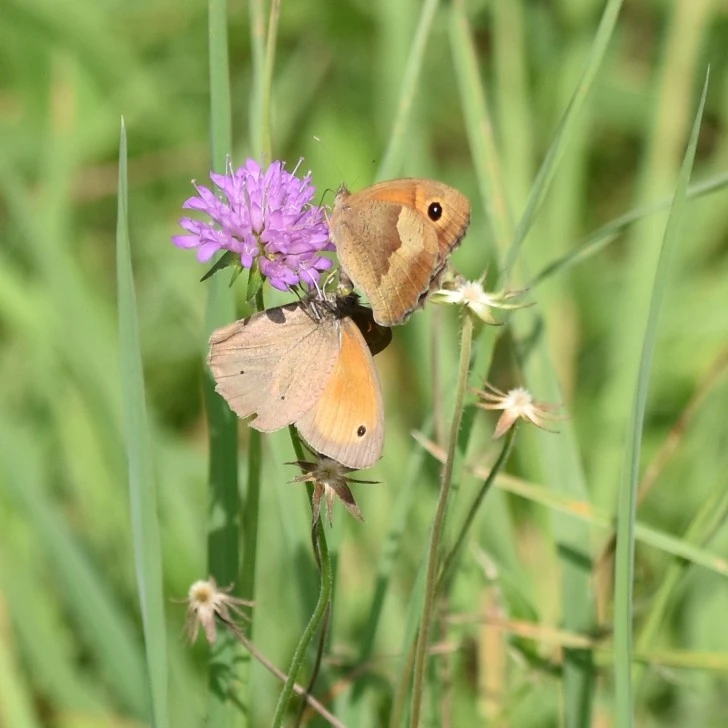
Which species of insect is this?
Maniola jurtina
